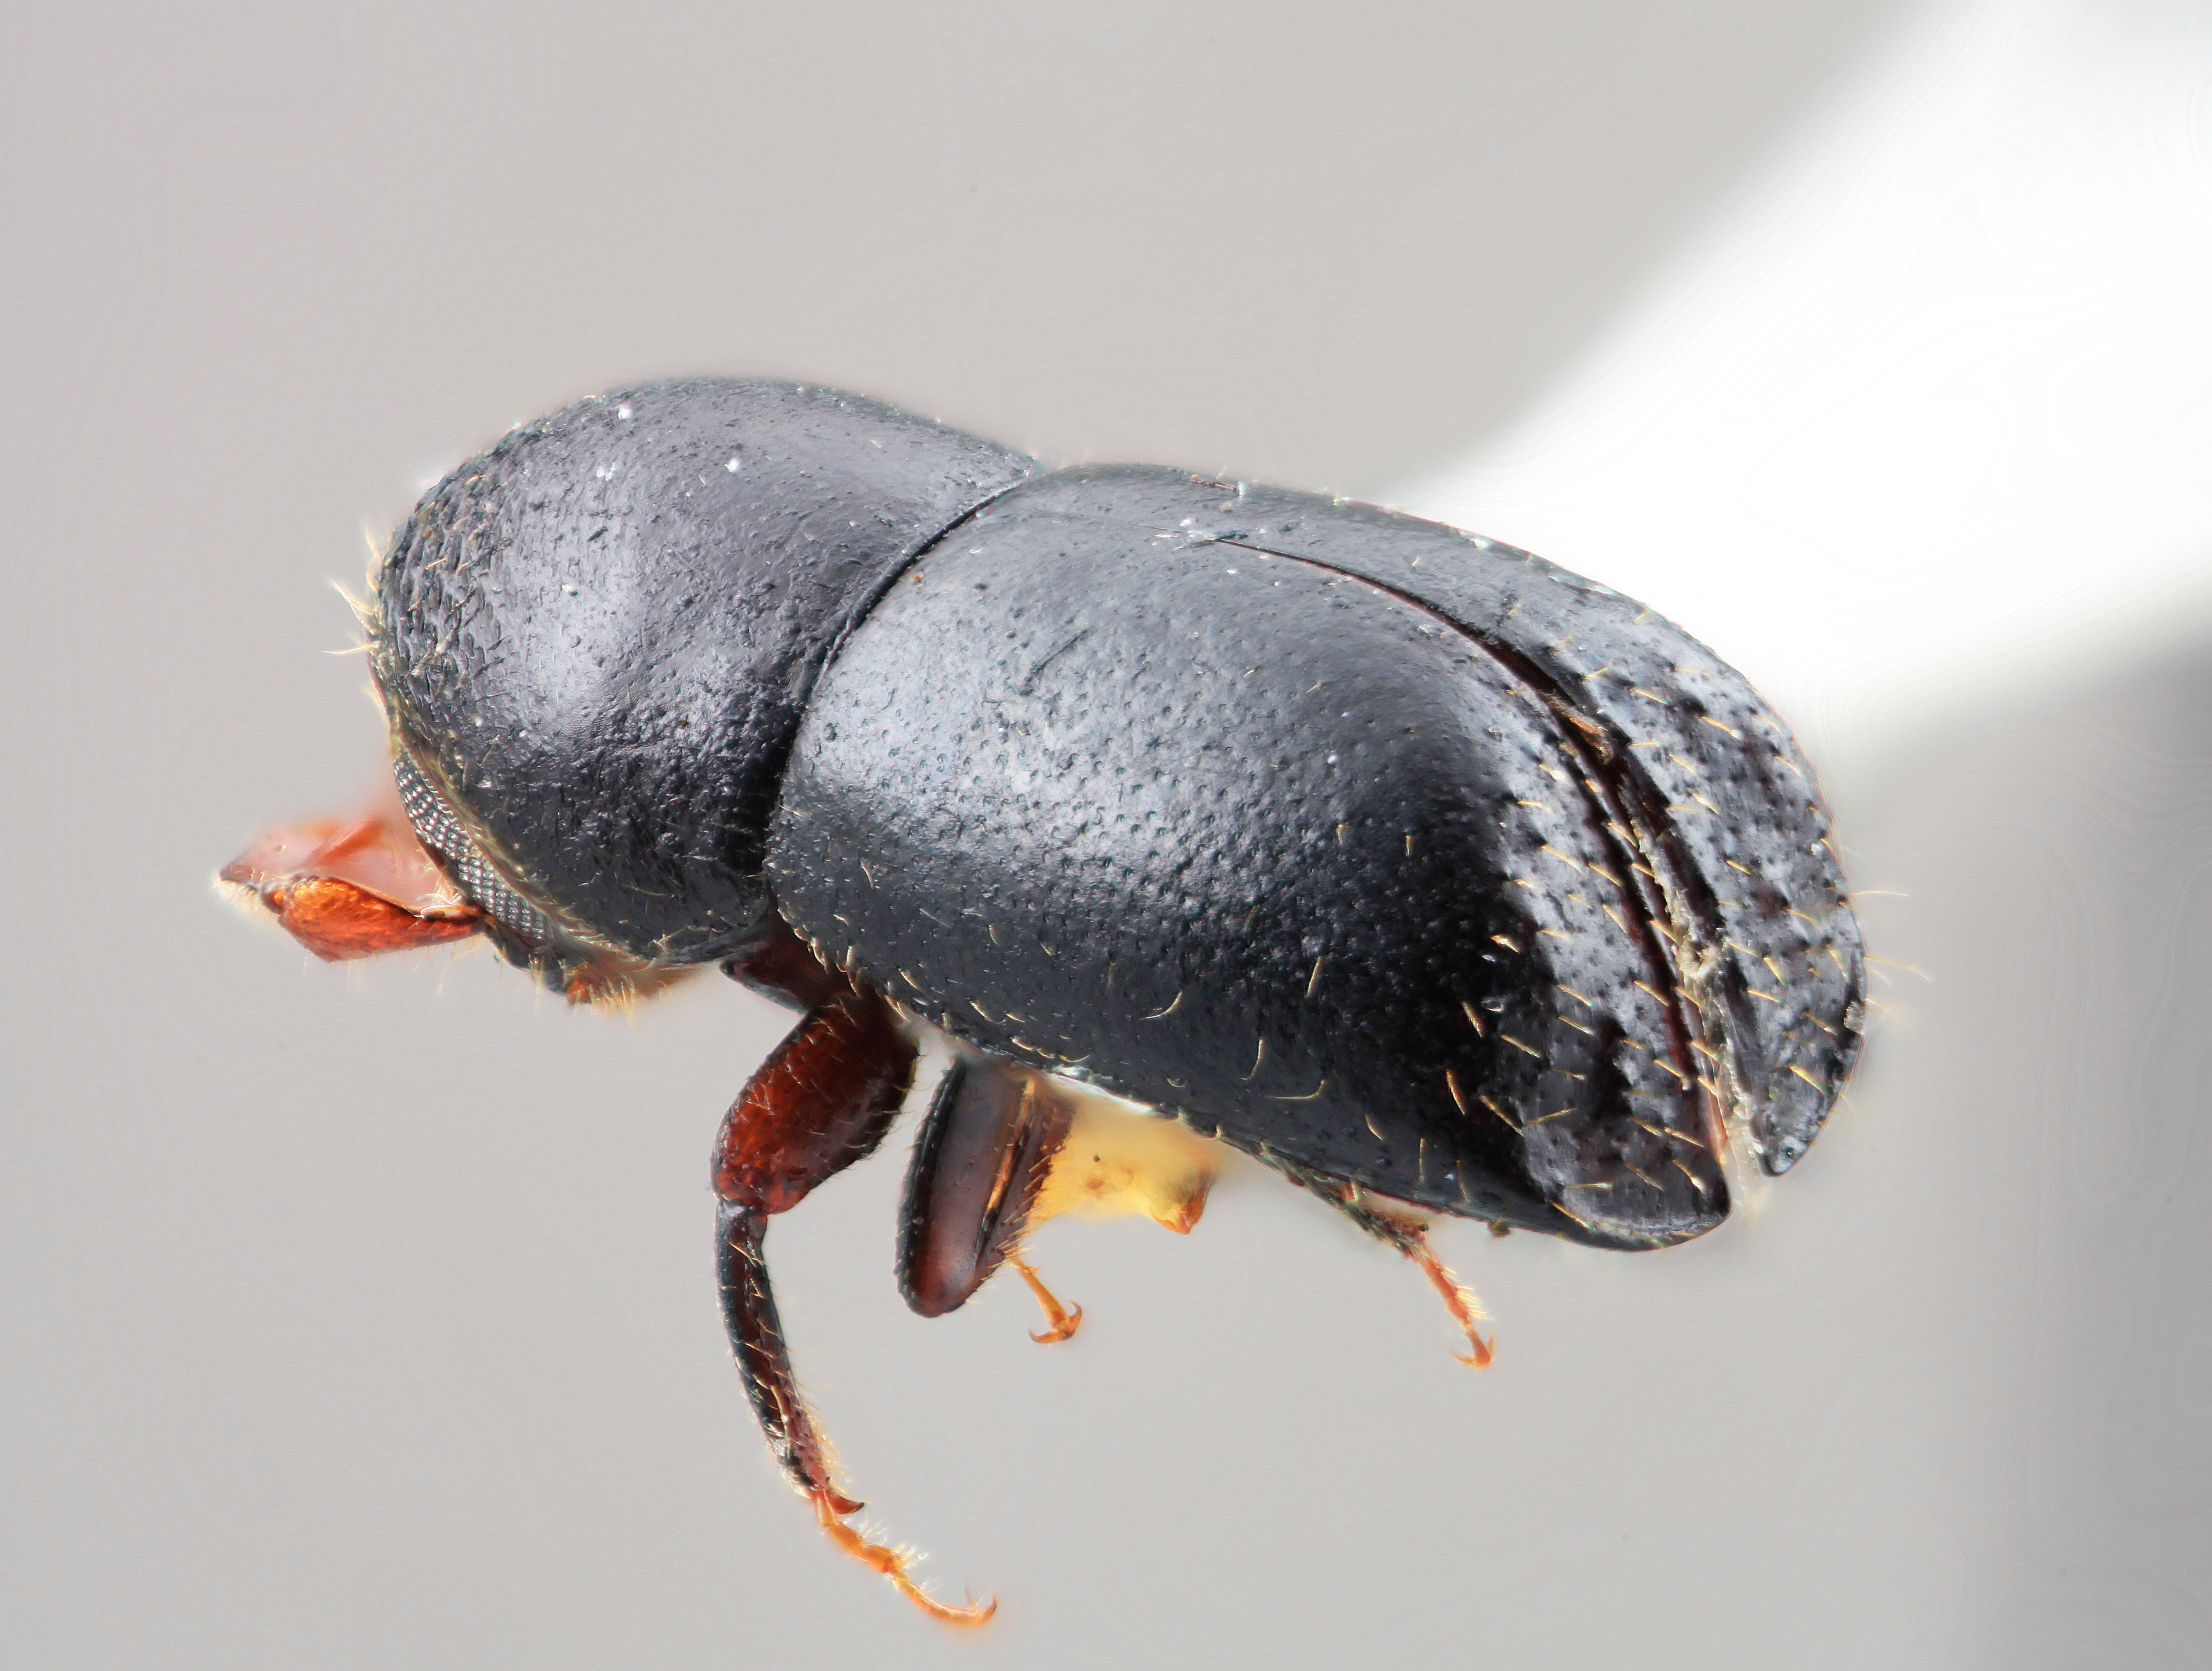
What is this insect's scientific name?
Corthylus cirrifer
